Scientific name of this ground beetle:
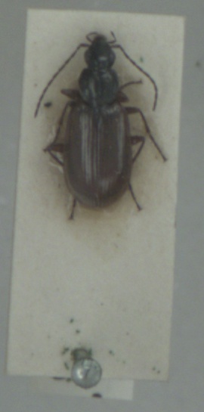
Agonum piceum
